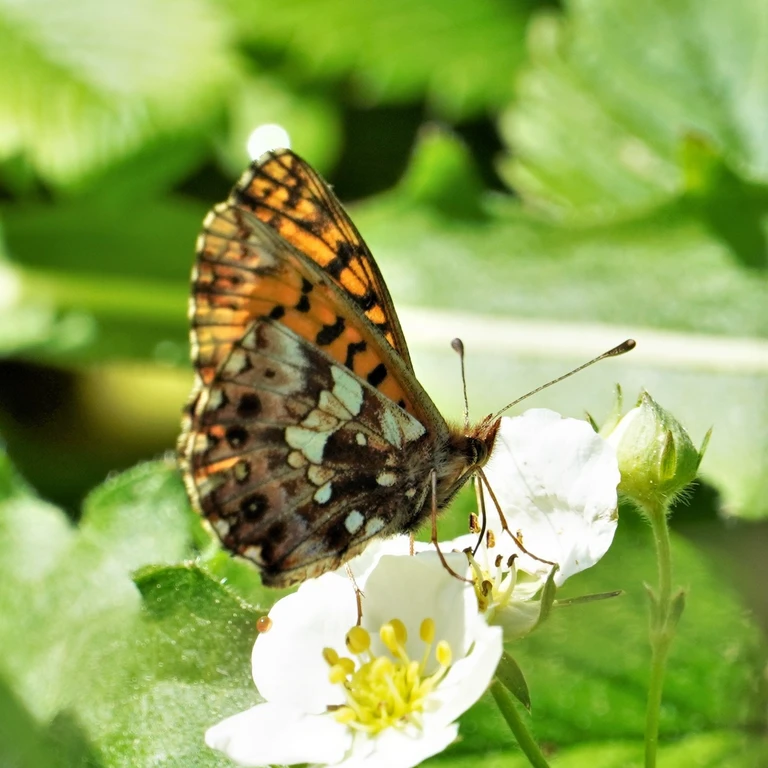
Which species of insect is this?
Boloria dia
